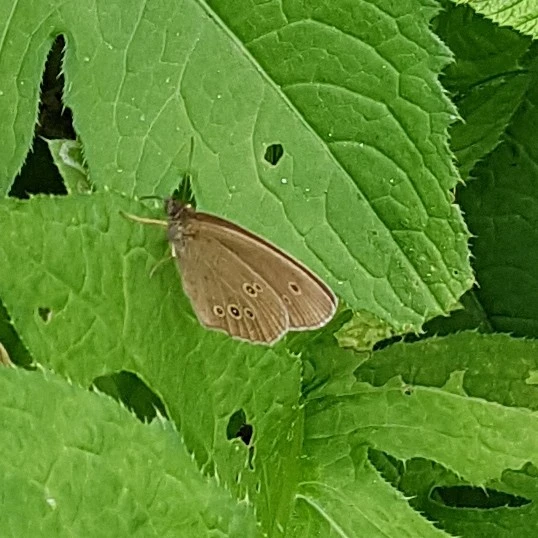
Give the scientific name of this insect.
Aphantopus hyperantus
